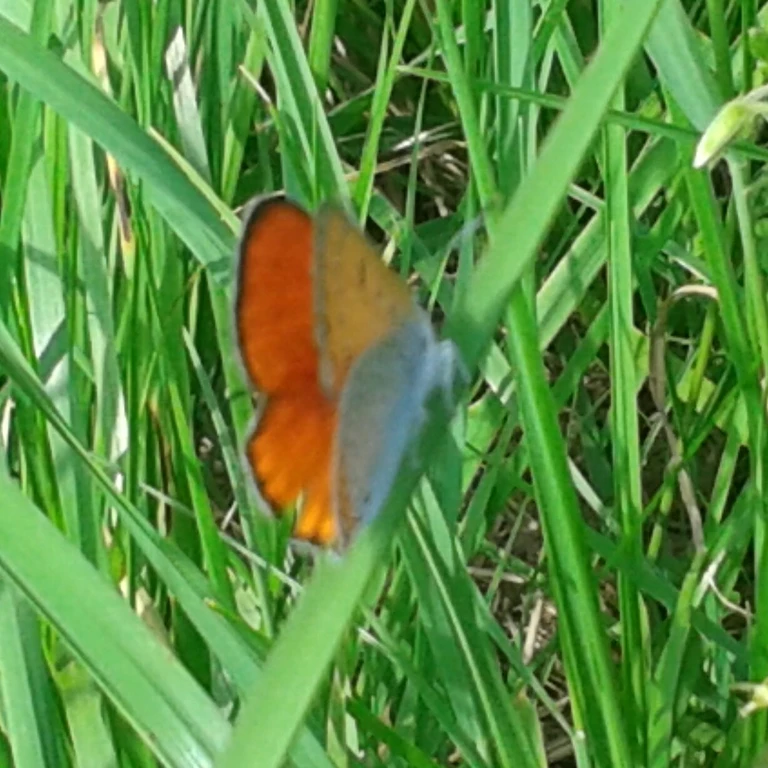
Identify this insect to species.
Lycaena dispar
